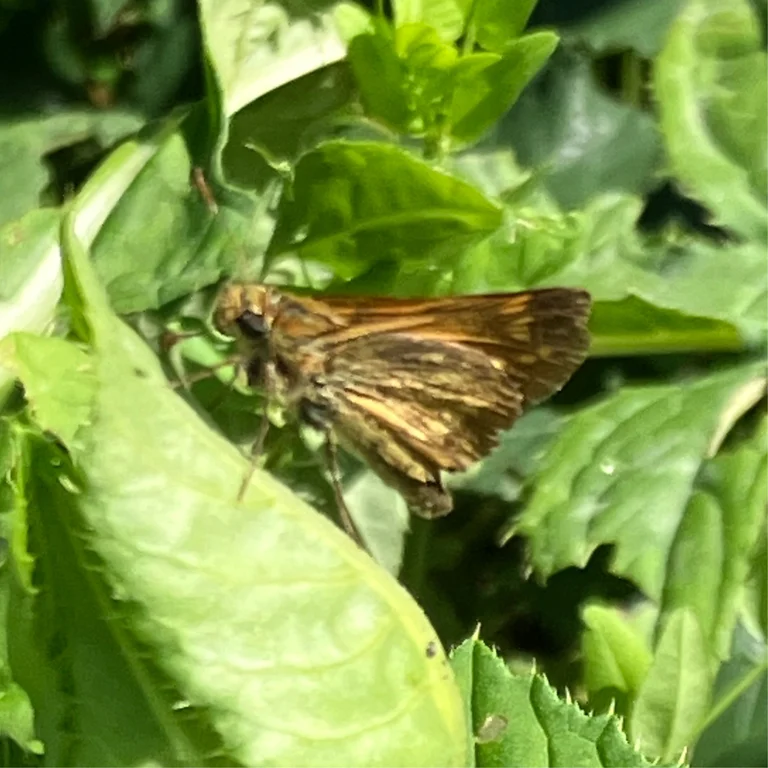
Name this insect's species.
Ochlodes sylvanus (also Ochlodes venata)
